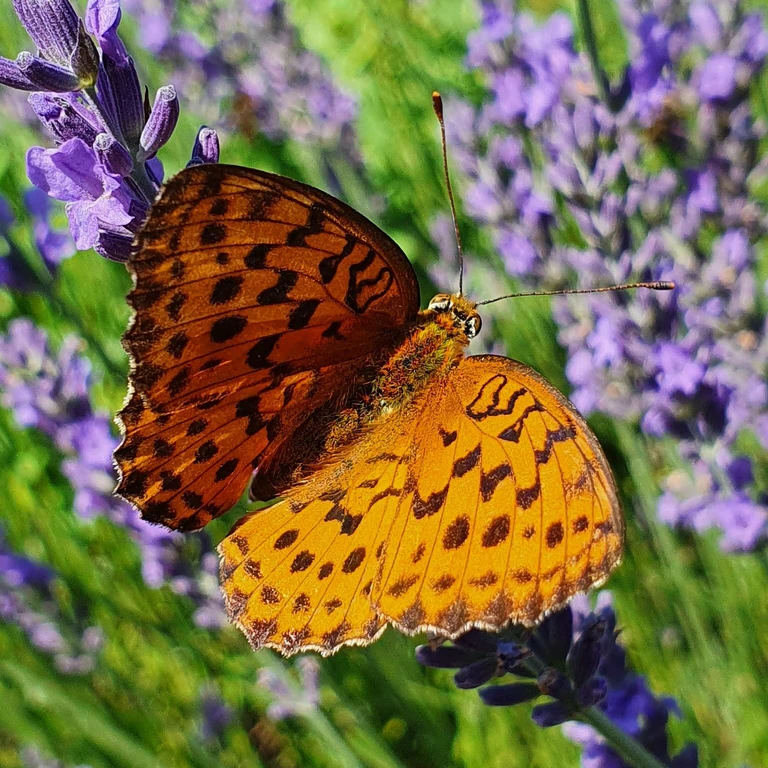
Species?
Brenthis daphne
